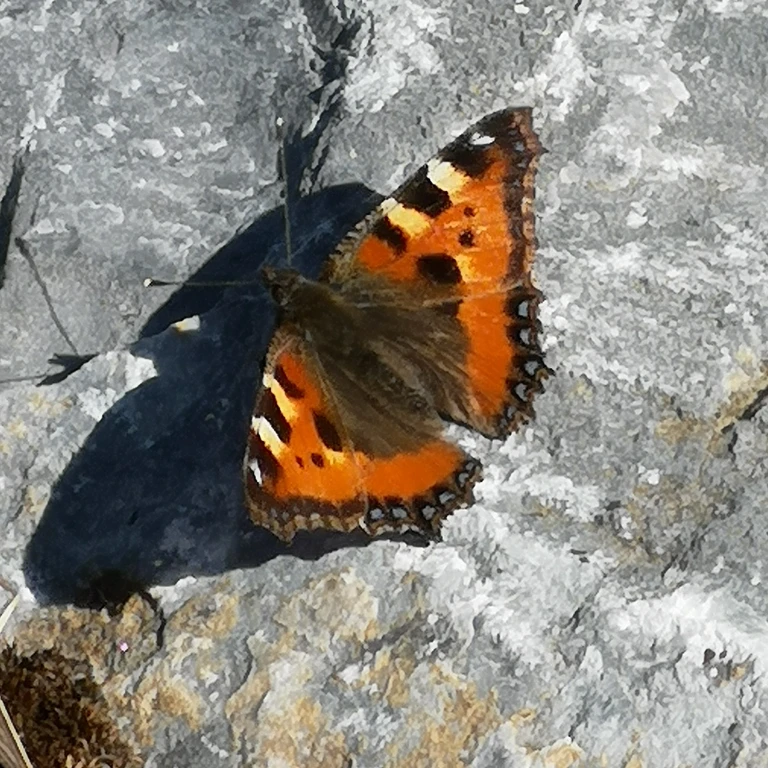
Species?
Aglais urticae
